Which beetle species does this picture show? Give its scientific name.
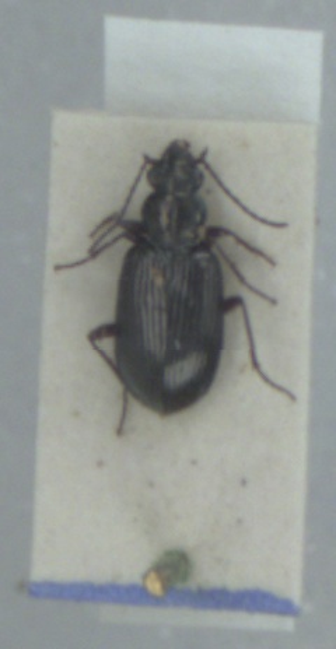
Bembidion punctulatum
